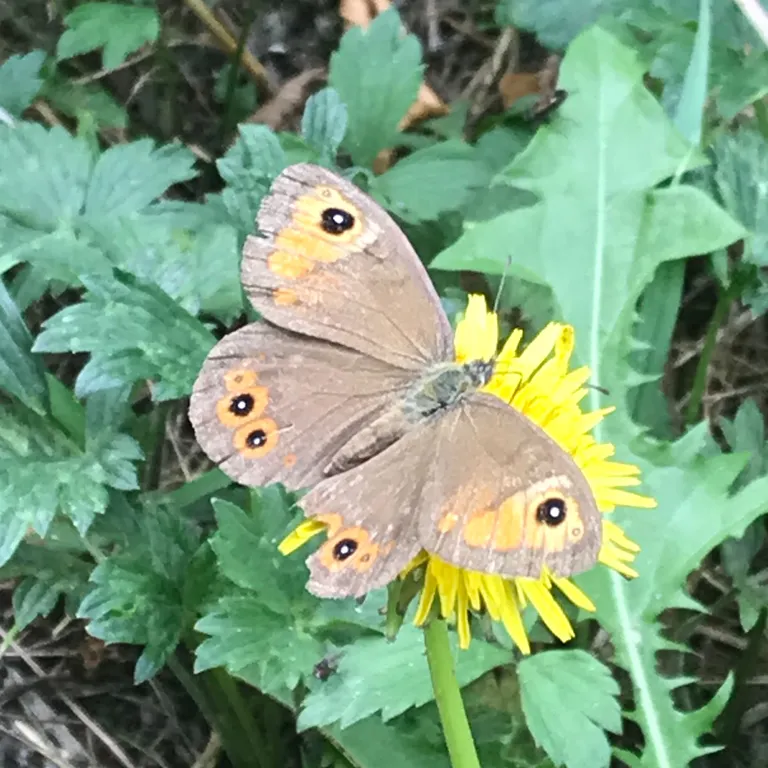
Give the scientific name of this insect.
Lasiommata maera (also Pararge maera)
